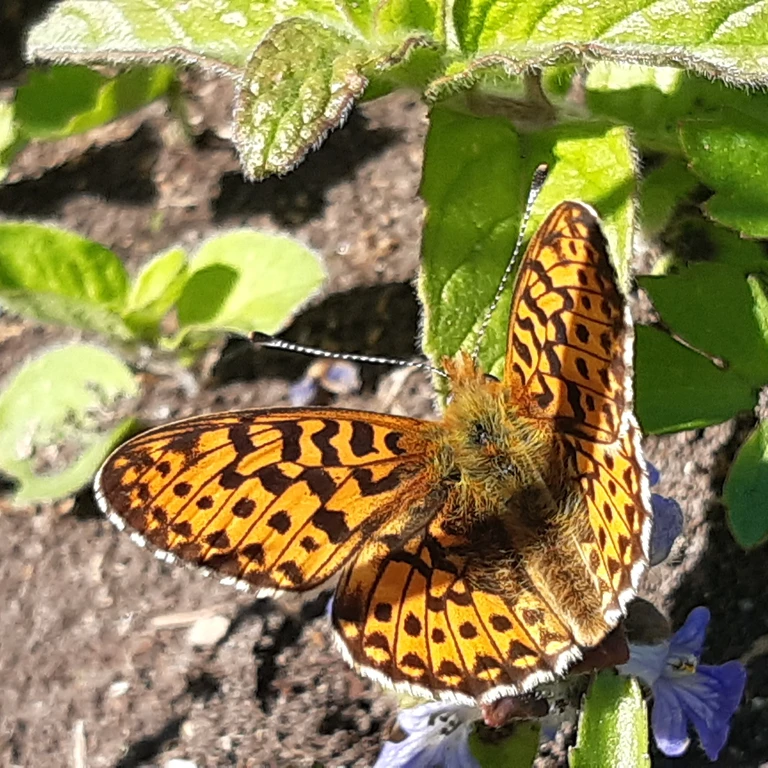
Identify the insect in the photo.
Boloria euphrosyne (also Clossiana euphrosyne)
